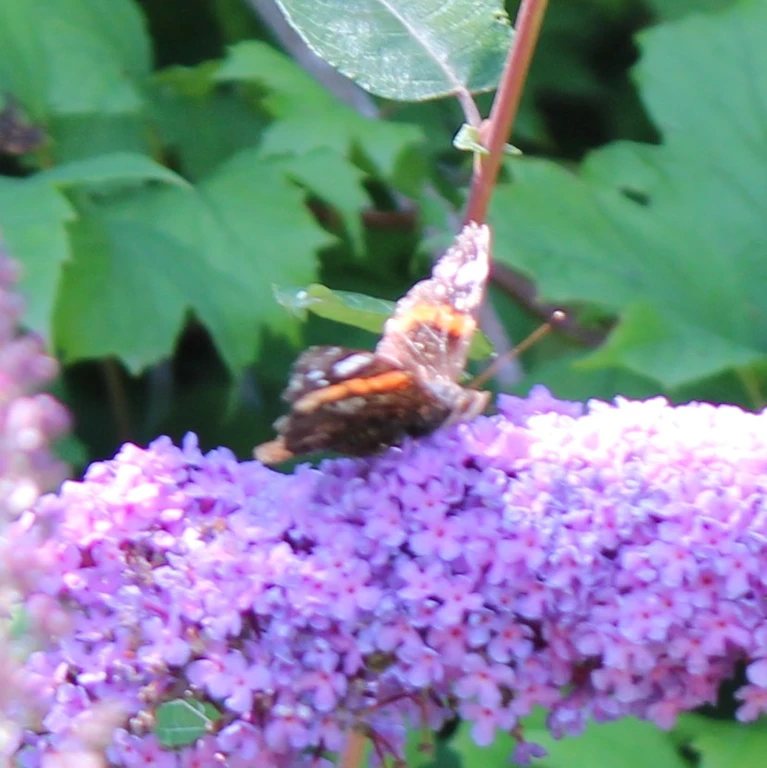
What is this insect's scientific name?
Vanessa atalanta
